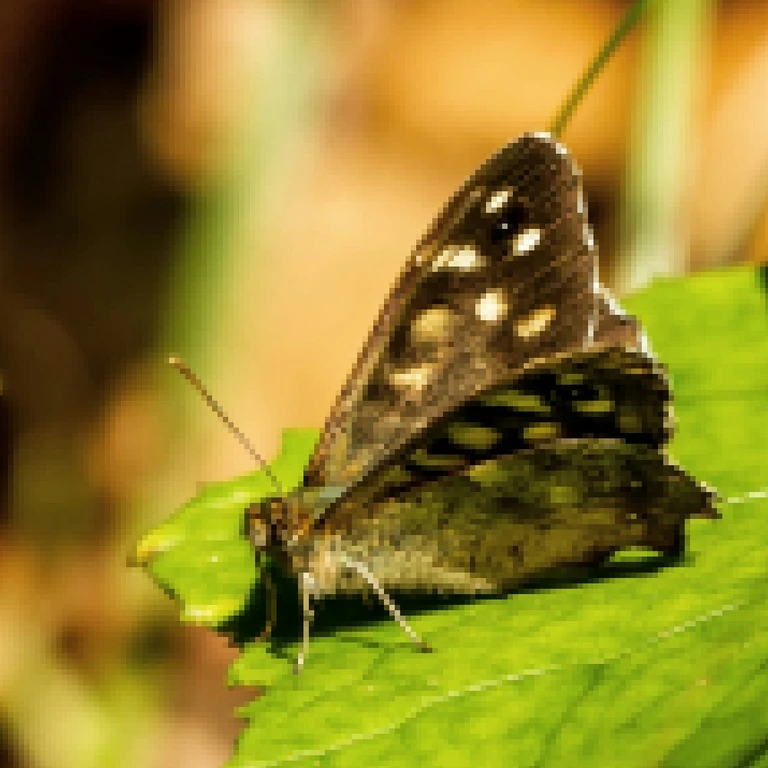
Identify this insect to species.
Pararge aegeria
